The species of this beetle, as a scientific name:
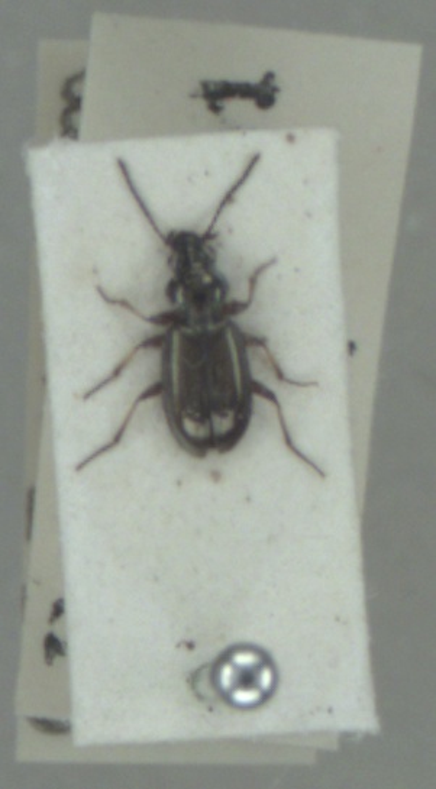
Bembidion properans
